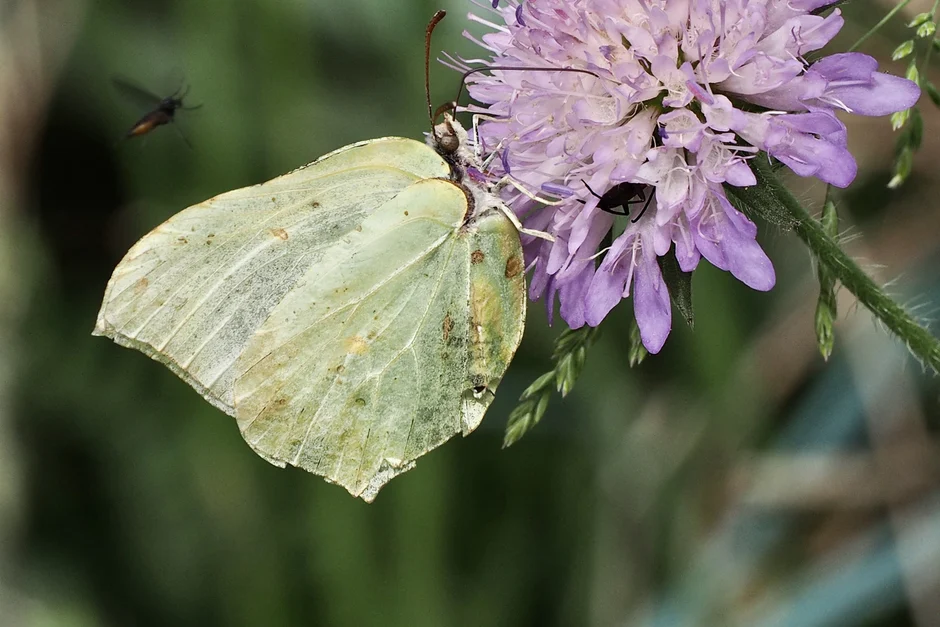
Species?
Gonepteryx rhamni
